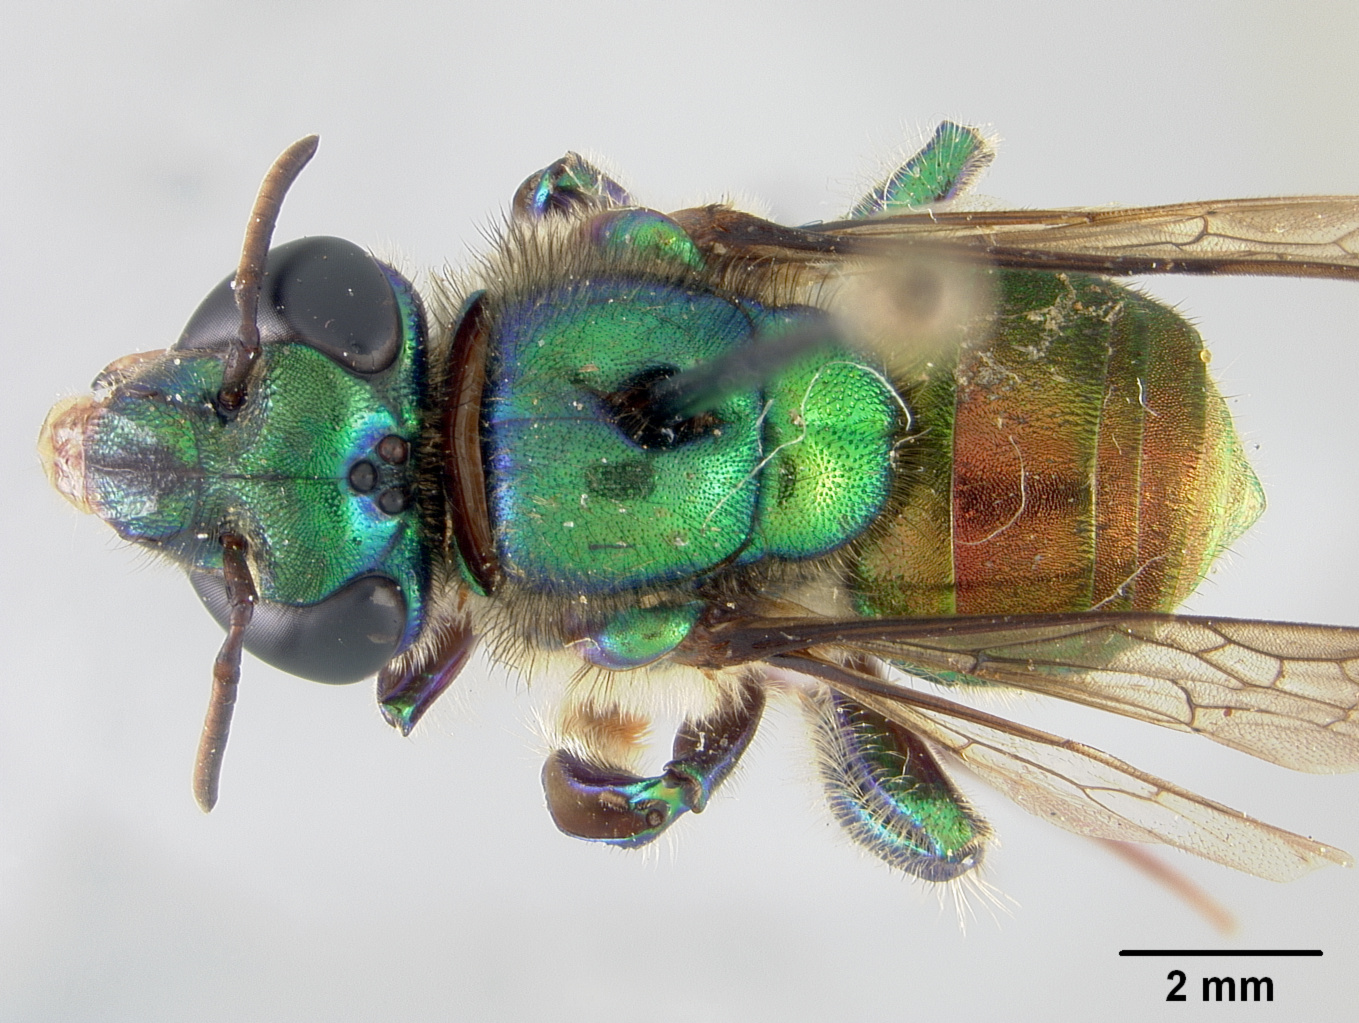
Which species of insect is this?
Euglossa trinotata
